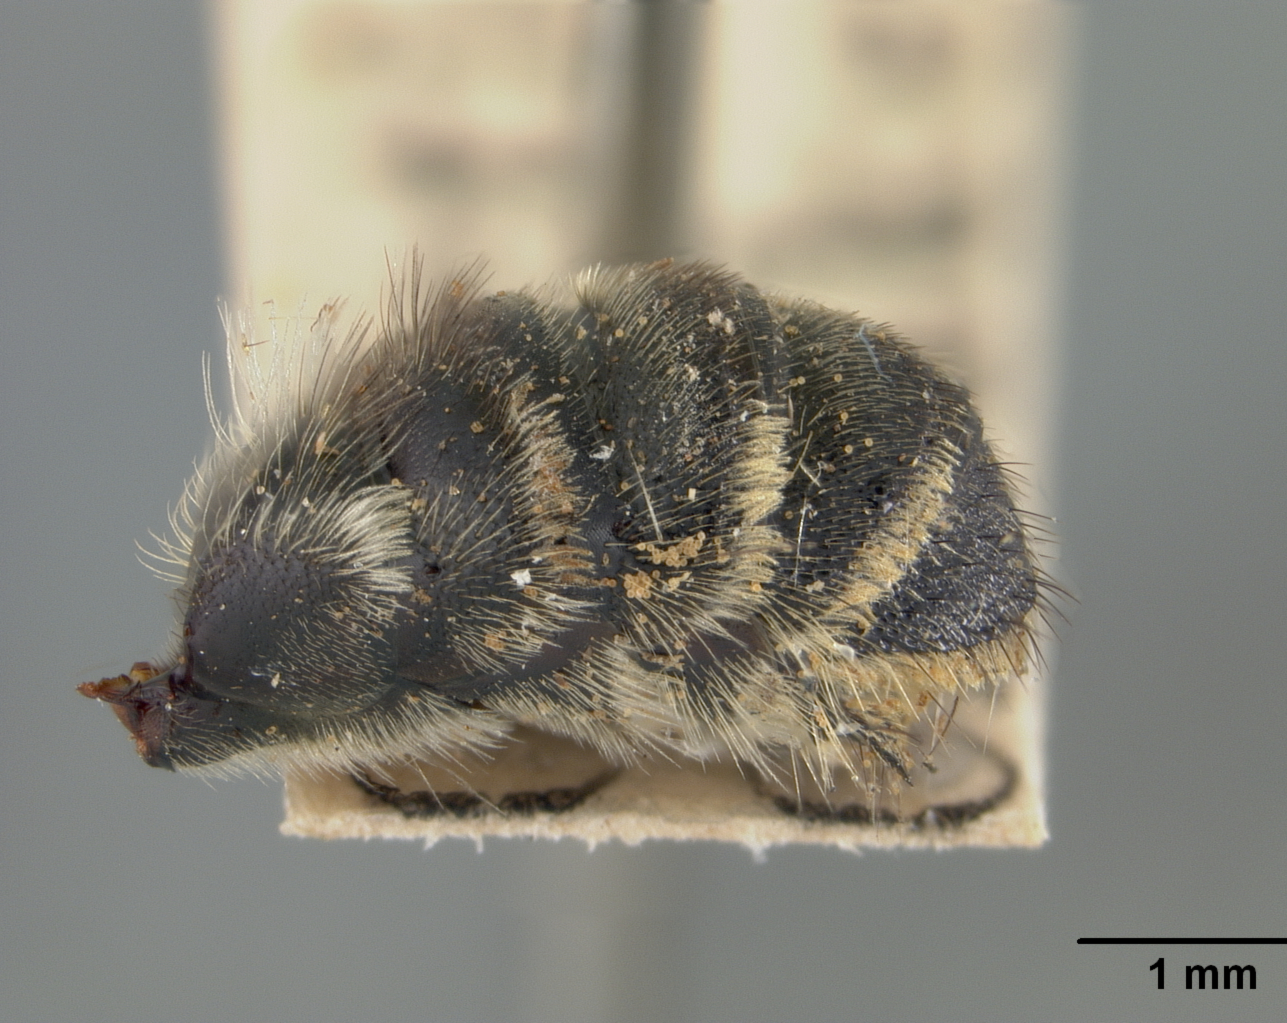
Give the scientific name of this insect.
Megachile nigromixta
